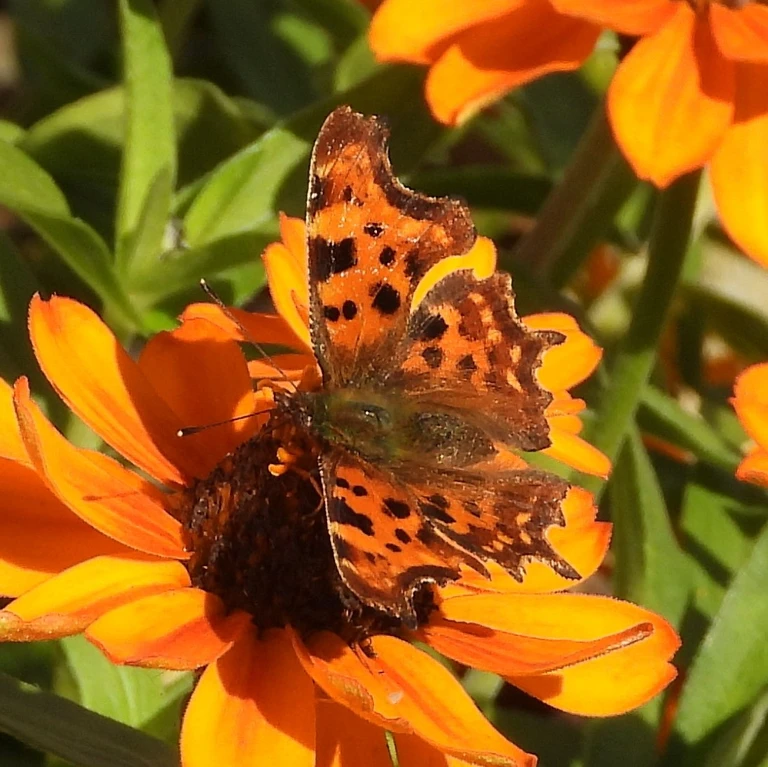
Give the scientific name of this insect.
Polygonia c-album
